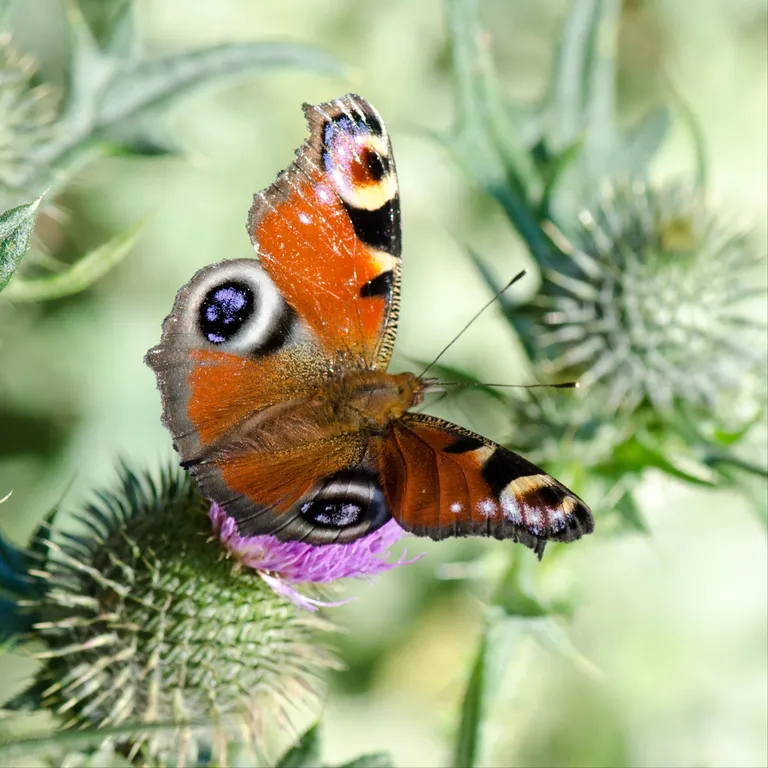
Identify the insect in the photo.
Aglais io
